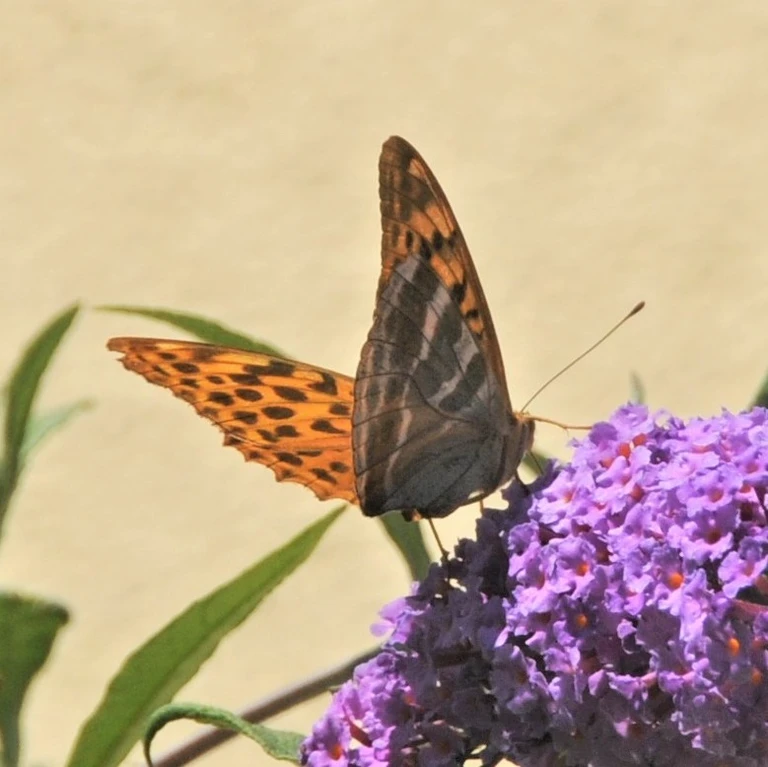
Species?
Argynnis paphia
